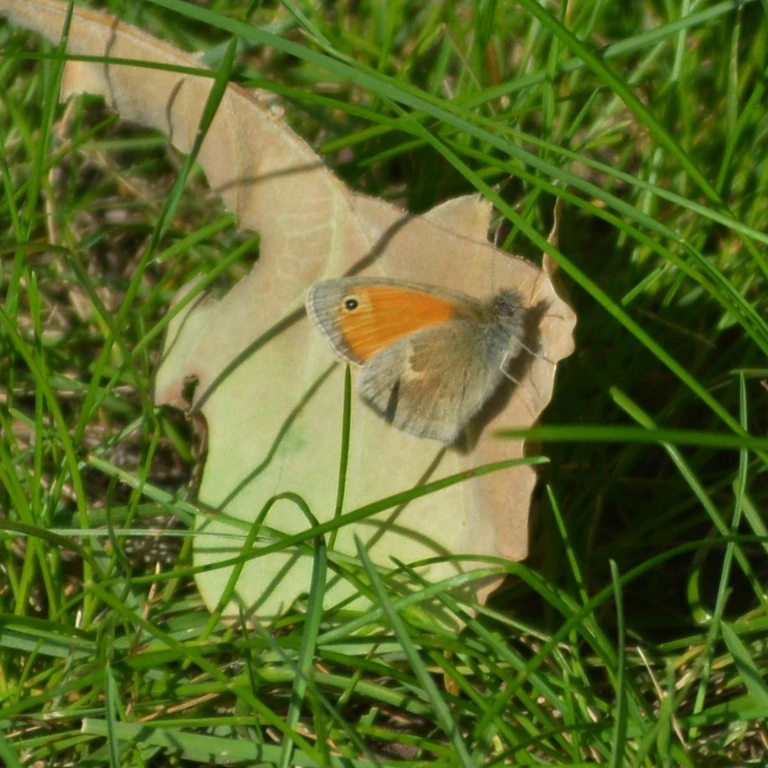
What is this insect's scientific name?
Coenonympha pamphilus
